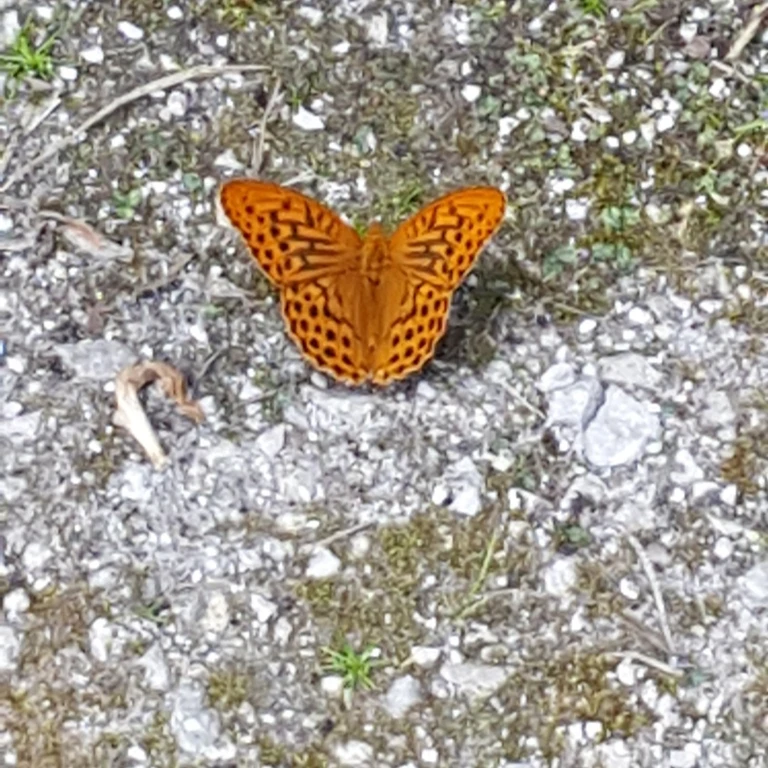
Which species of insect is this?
Argynnis paphia
